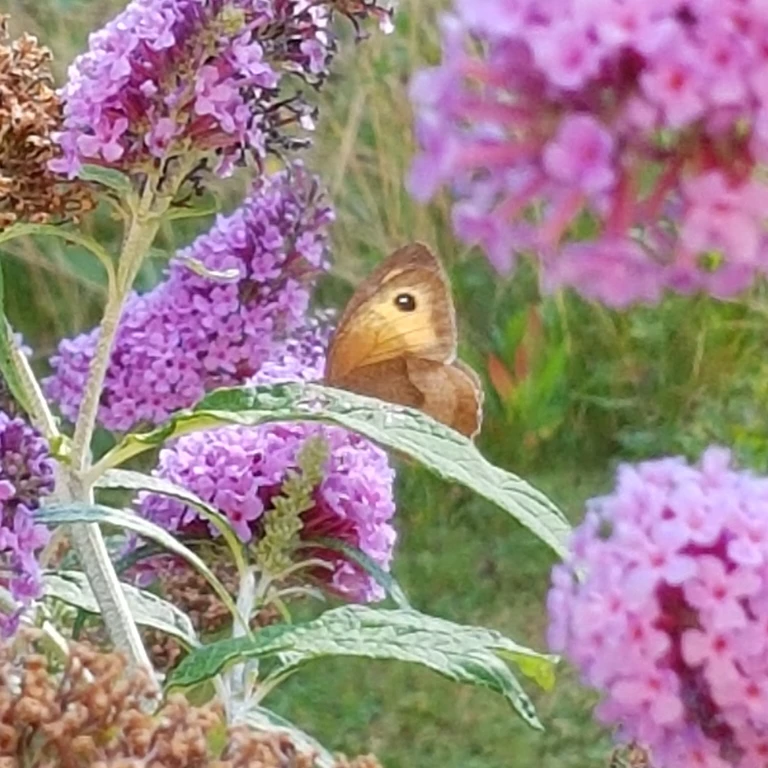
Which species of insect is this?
Maniola jurtina
